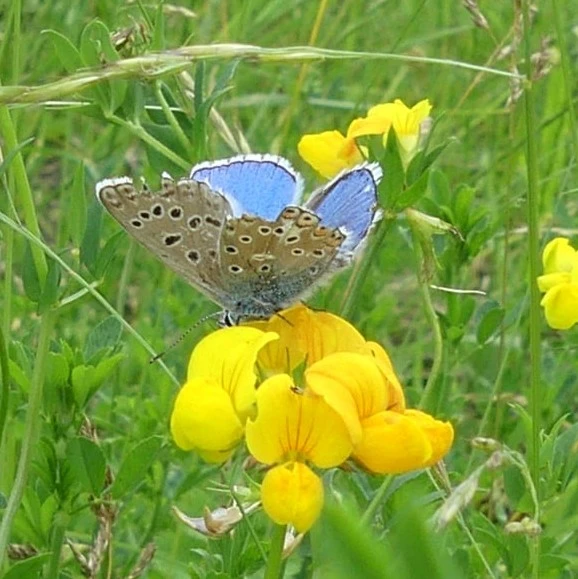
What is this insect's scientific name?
Lysandra bellargus
